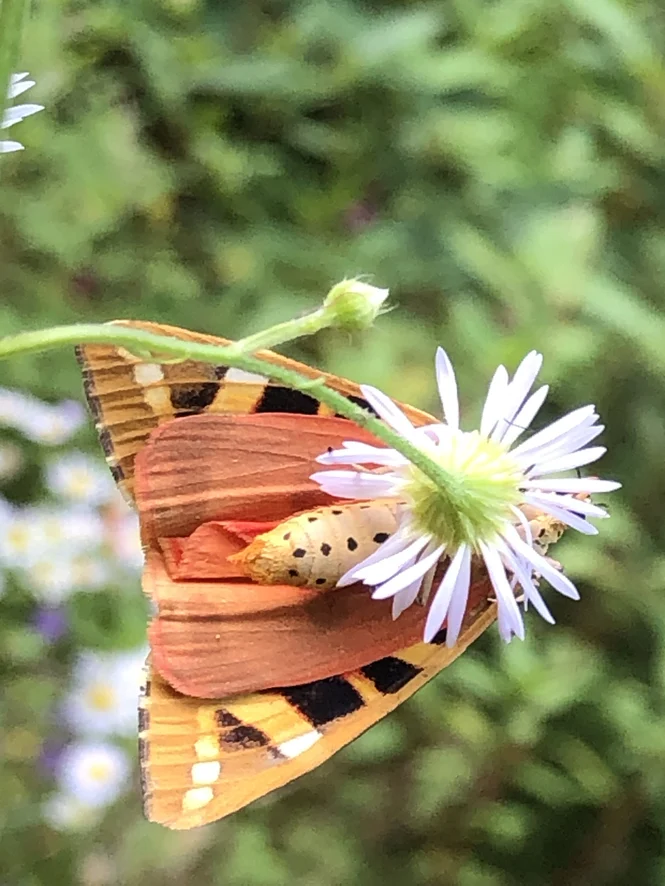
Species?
Euplagia quadripunctaria
